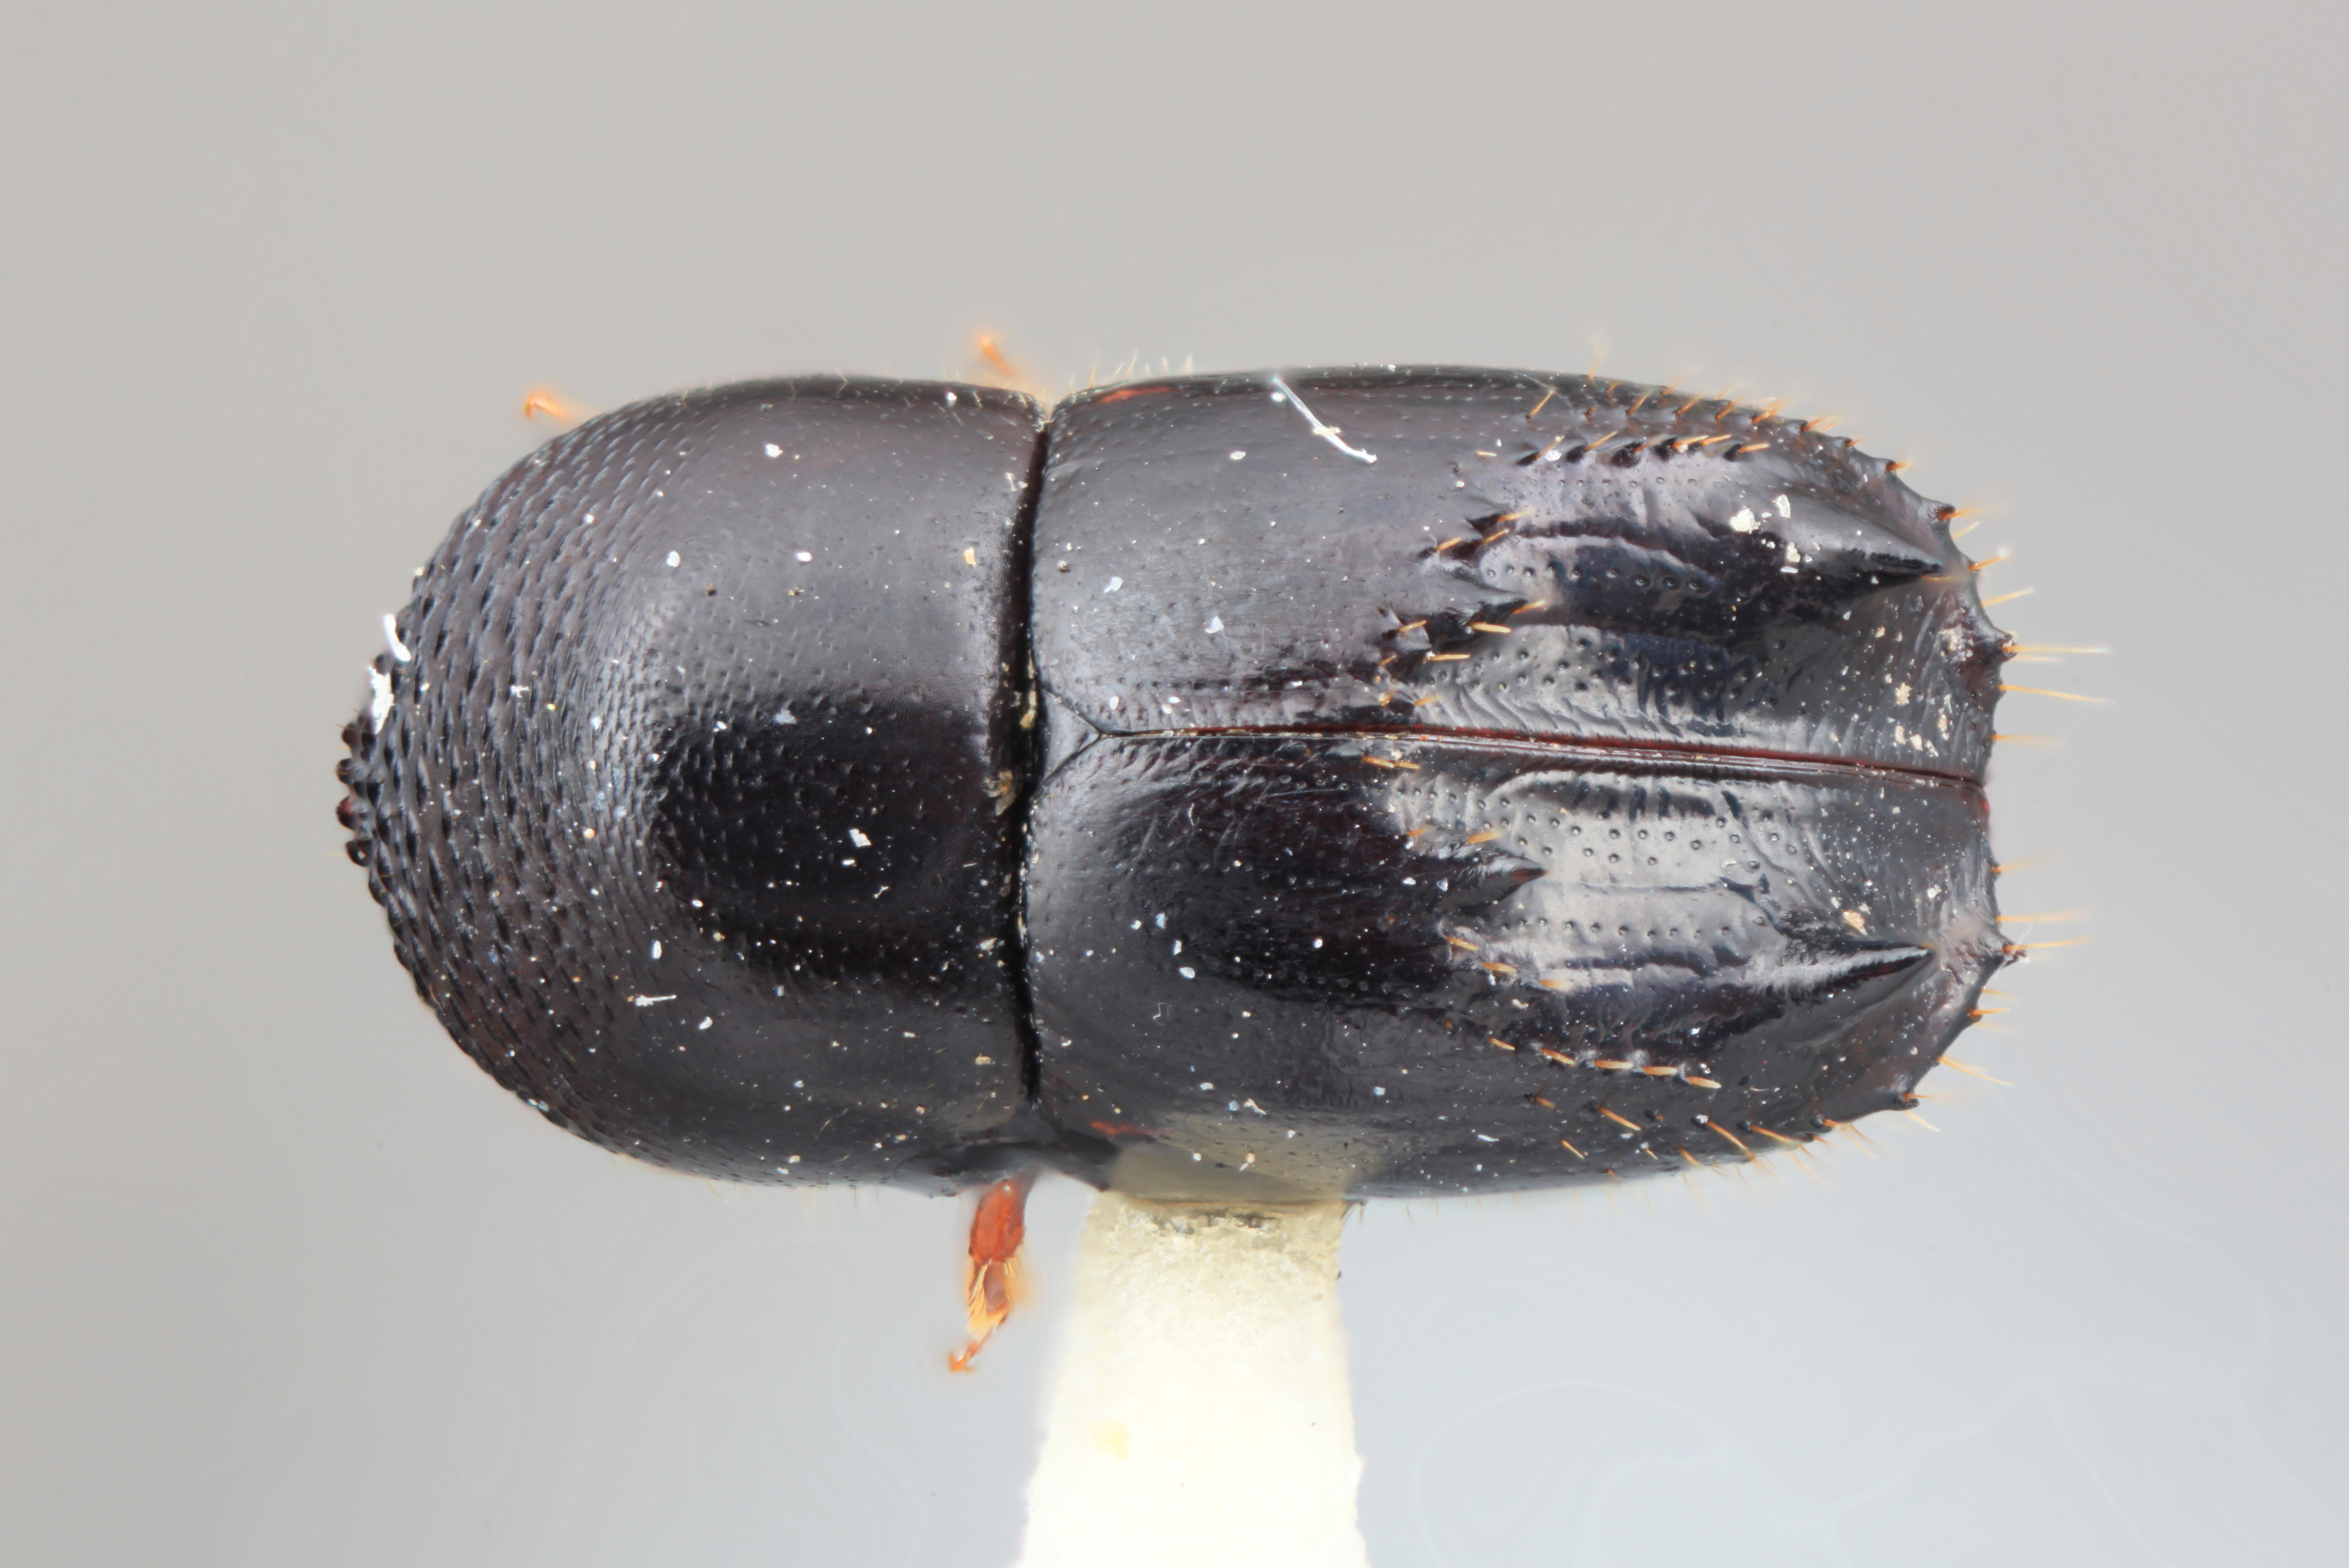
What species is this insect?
Xyleborus bicornatus
